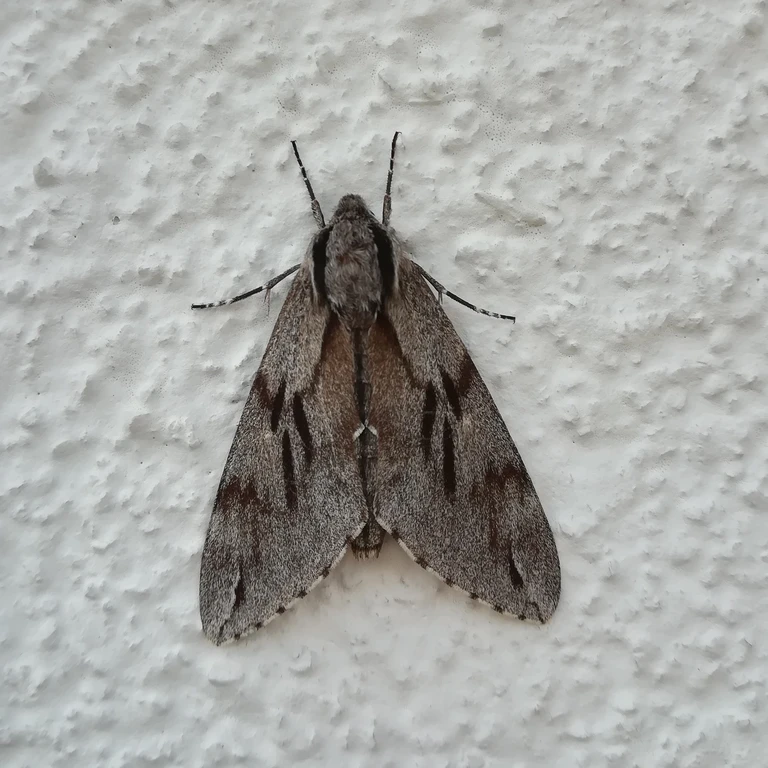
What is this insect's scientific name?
Sphinx pinastri
